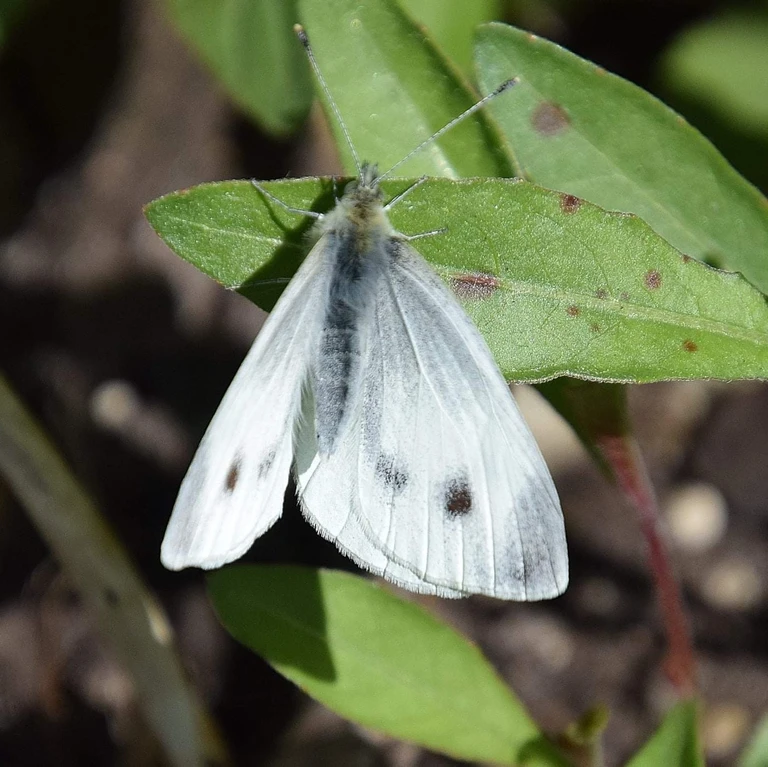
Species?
Pieris mannii
